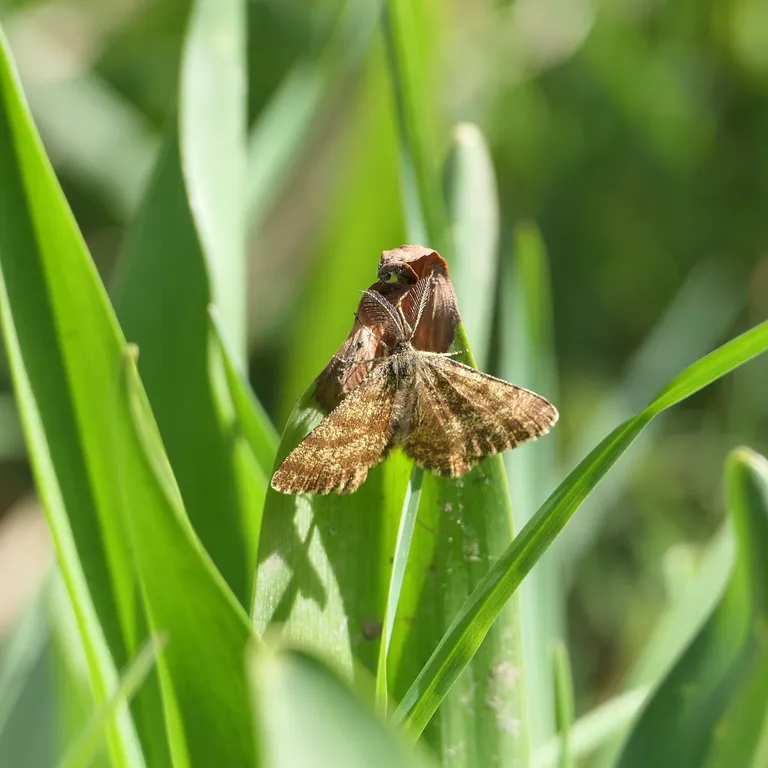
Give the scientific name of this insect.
Ematurga atomaria
